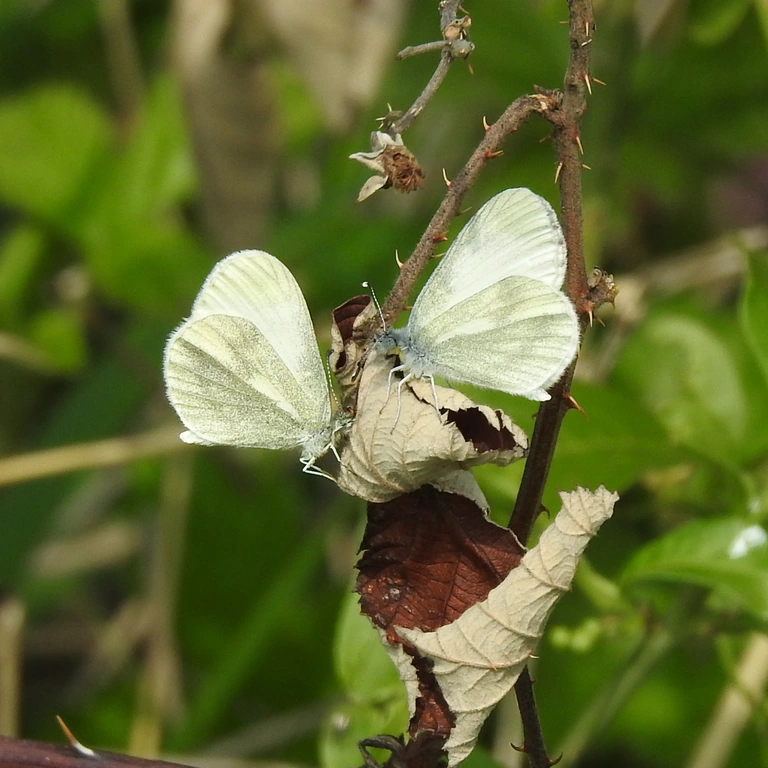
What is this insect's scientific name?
Leptidea sinapis/juvernica
